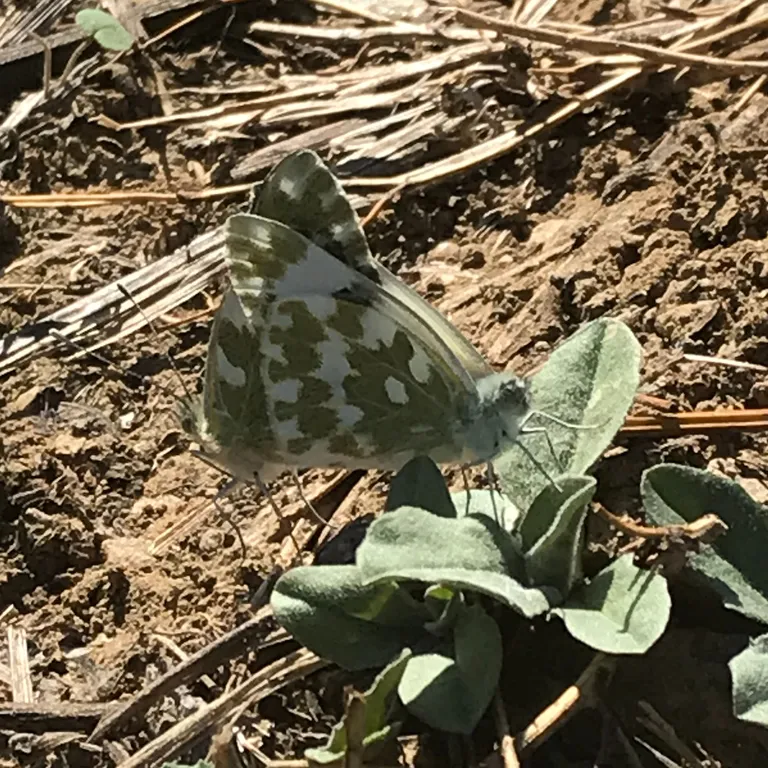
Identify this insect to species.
Pontia edusa
